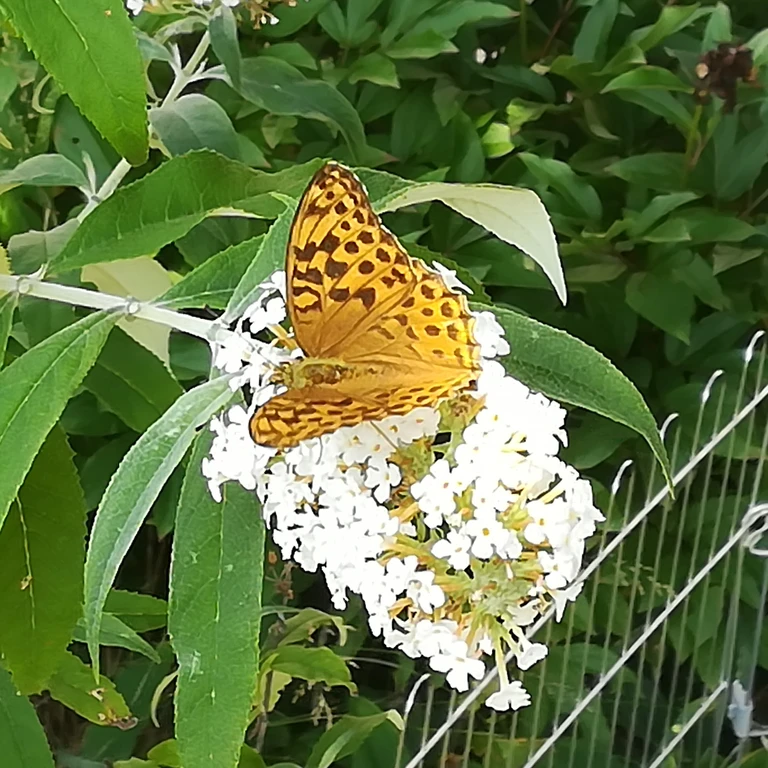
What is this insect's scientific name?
Argynnis paphia
